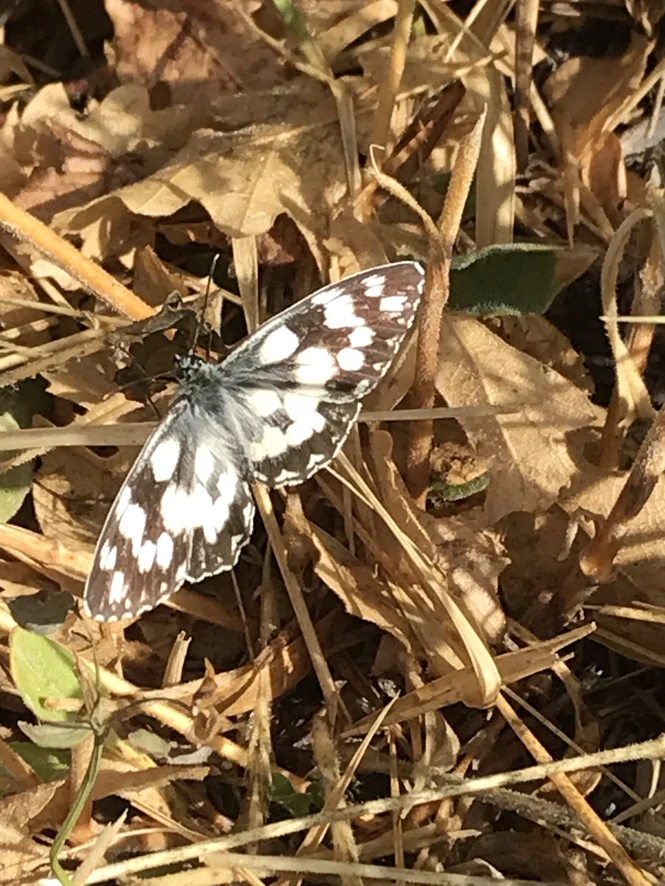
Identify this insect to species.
Melanargia galathea
